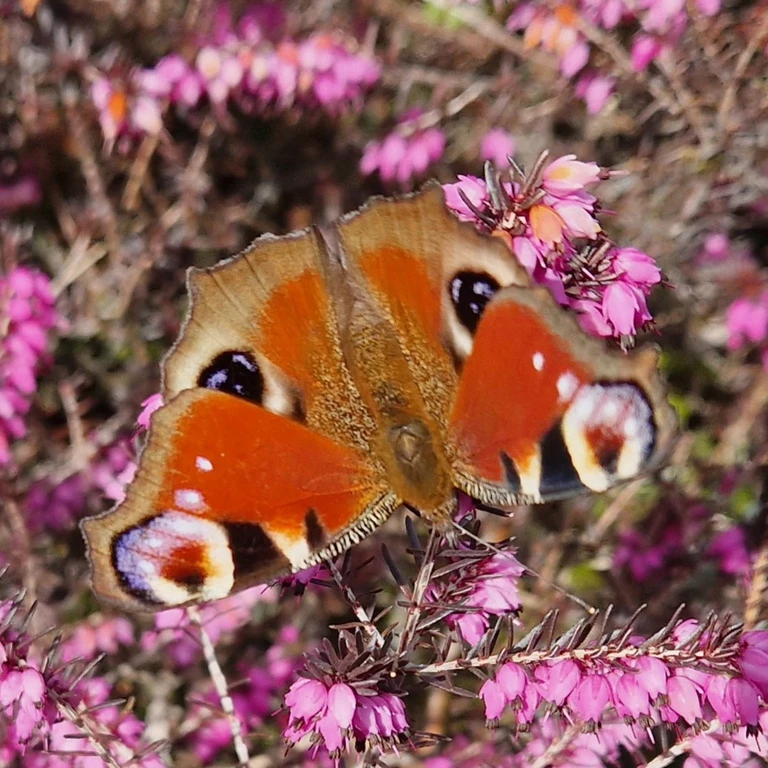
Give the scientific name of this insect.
Aglais io
